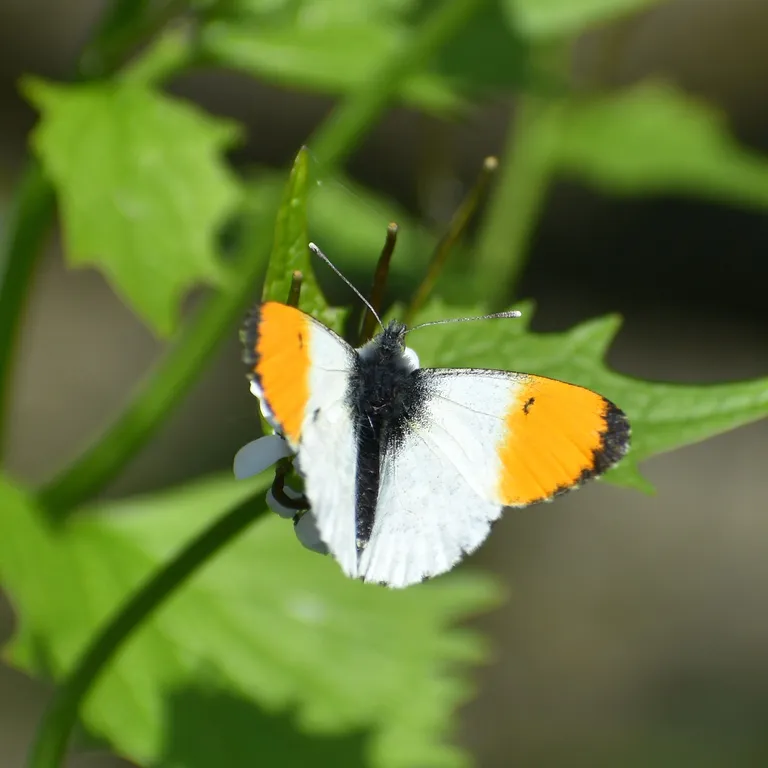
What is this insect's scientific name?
Anthocharis cardamines
